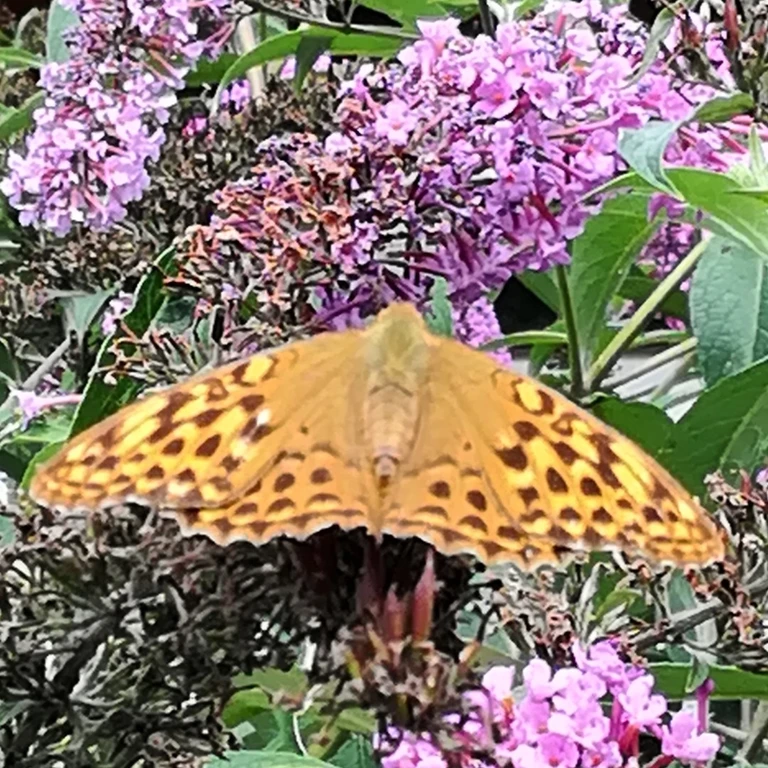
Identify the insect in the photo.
Argynnis paphia
